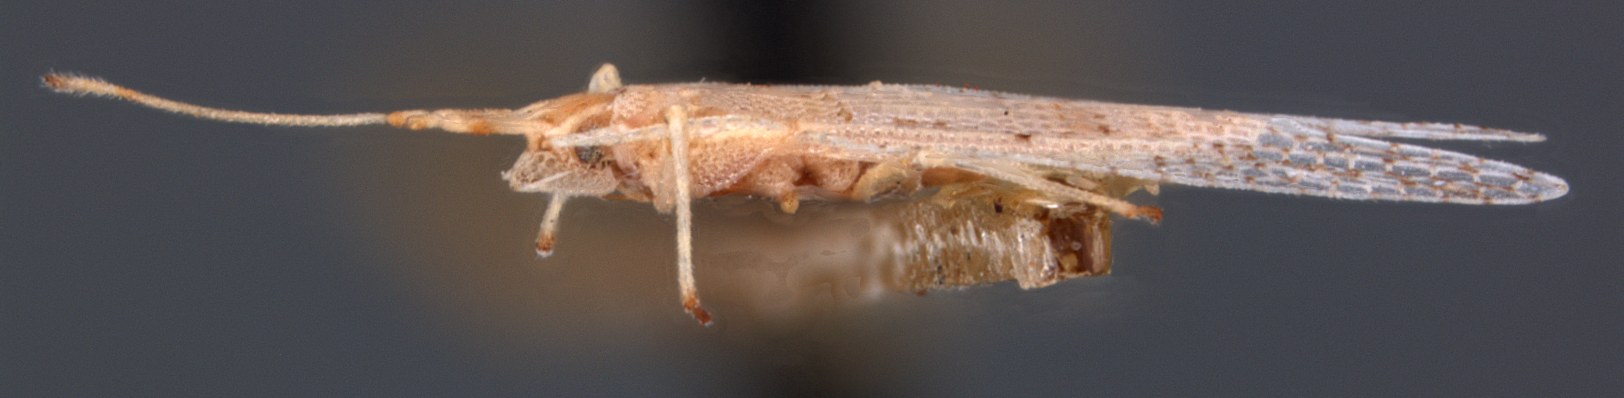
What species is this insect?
Allotingis insulicola
